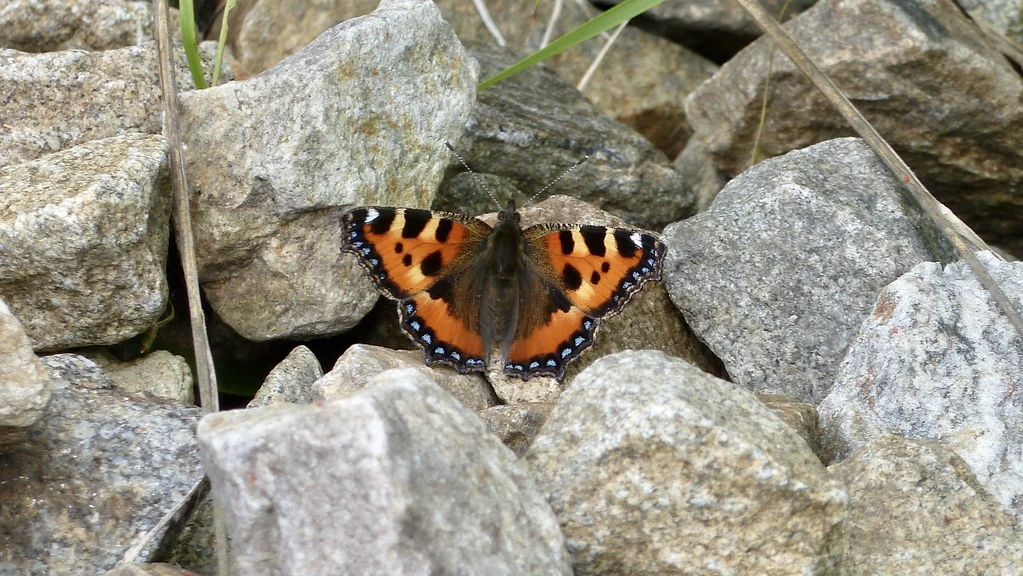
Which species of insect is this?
Aglais urticae
